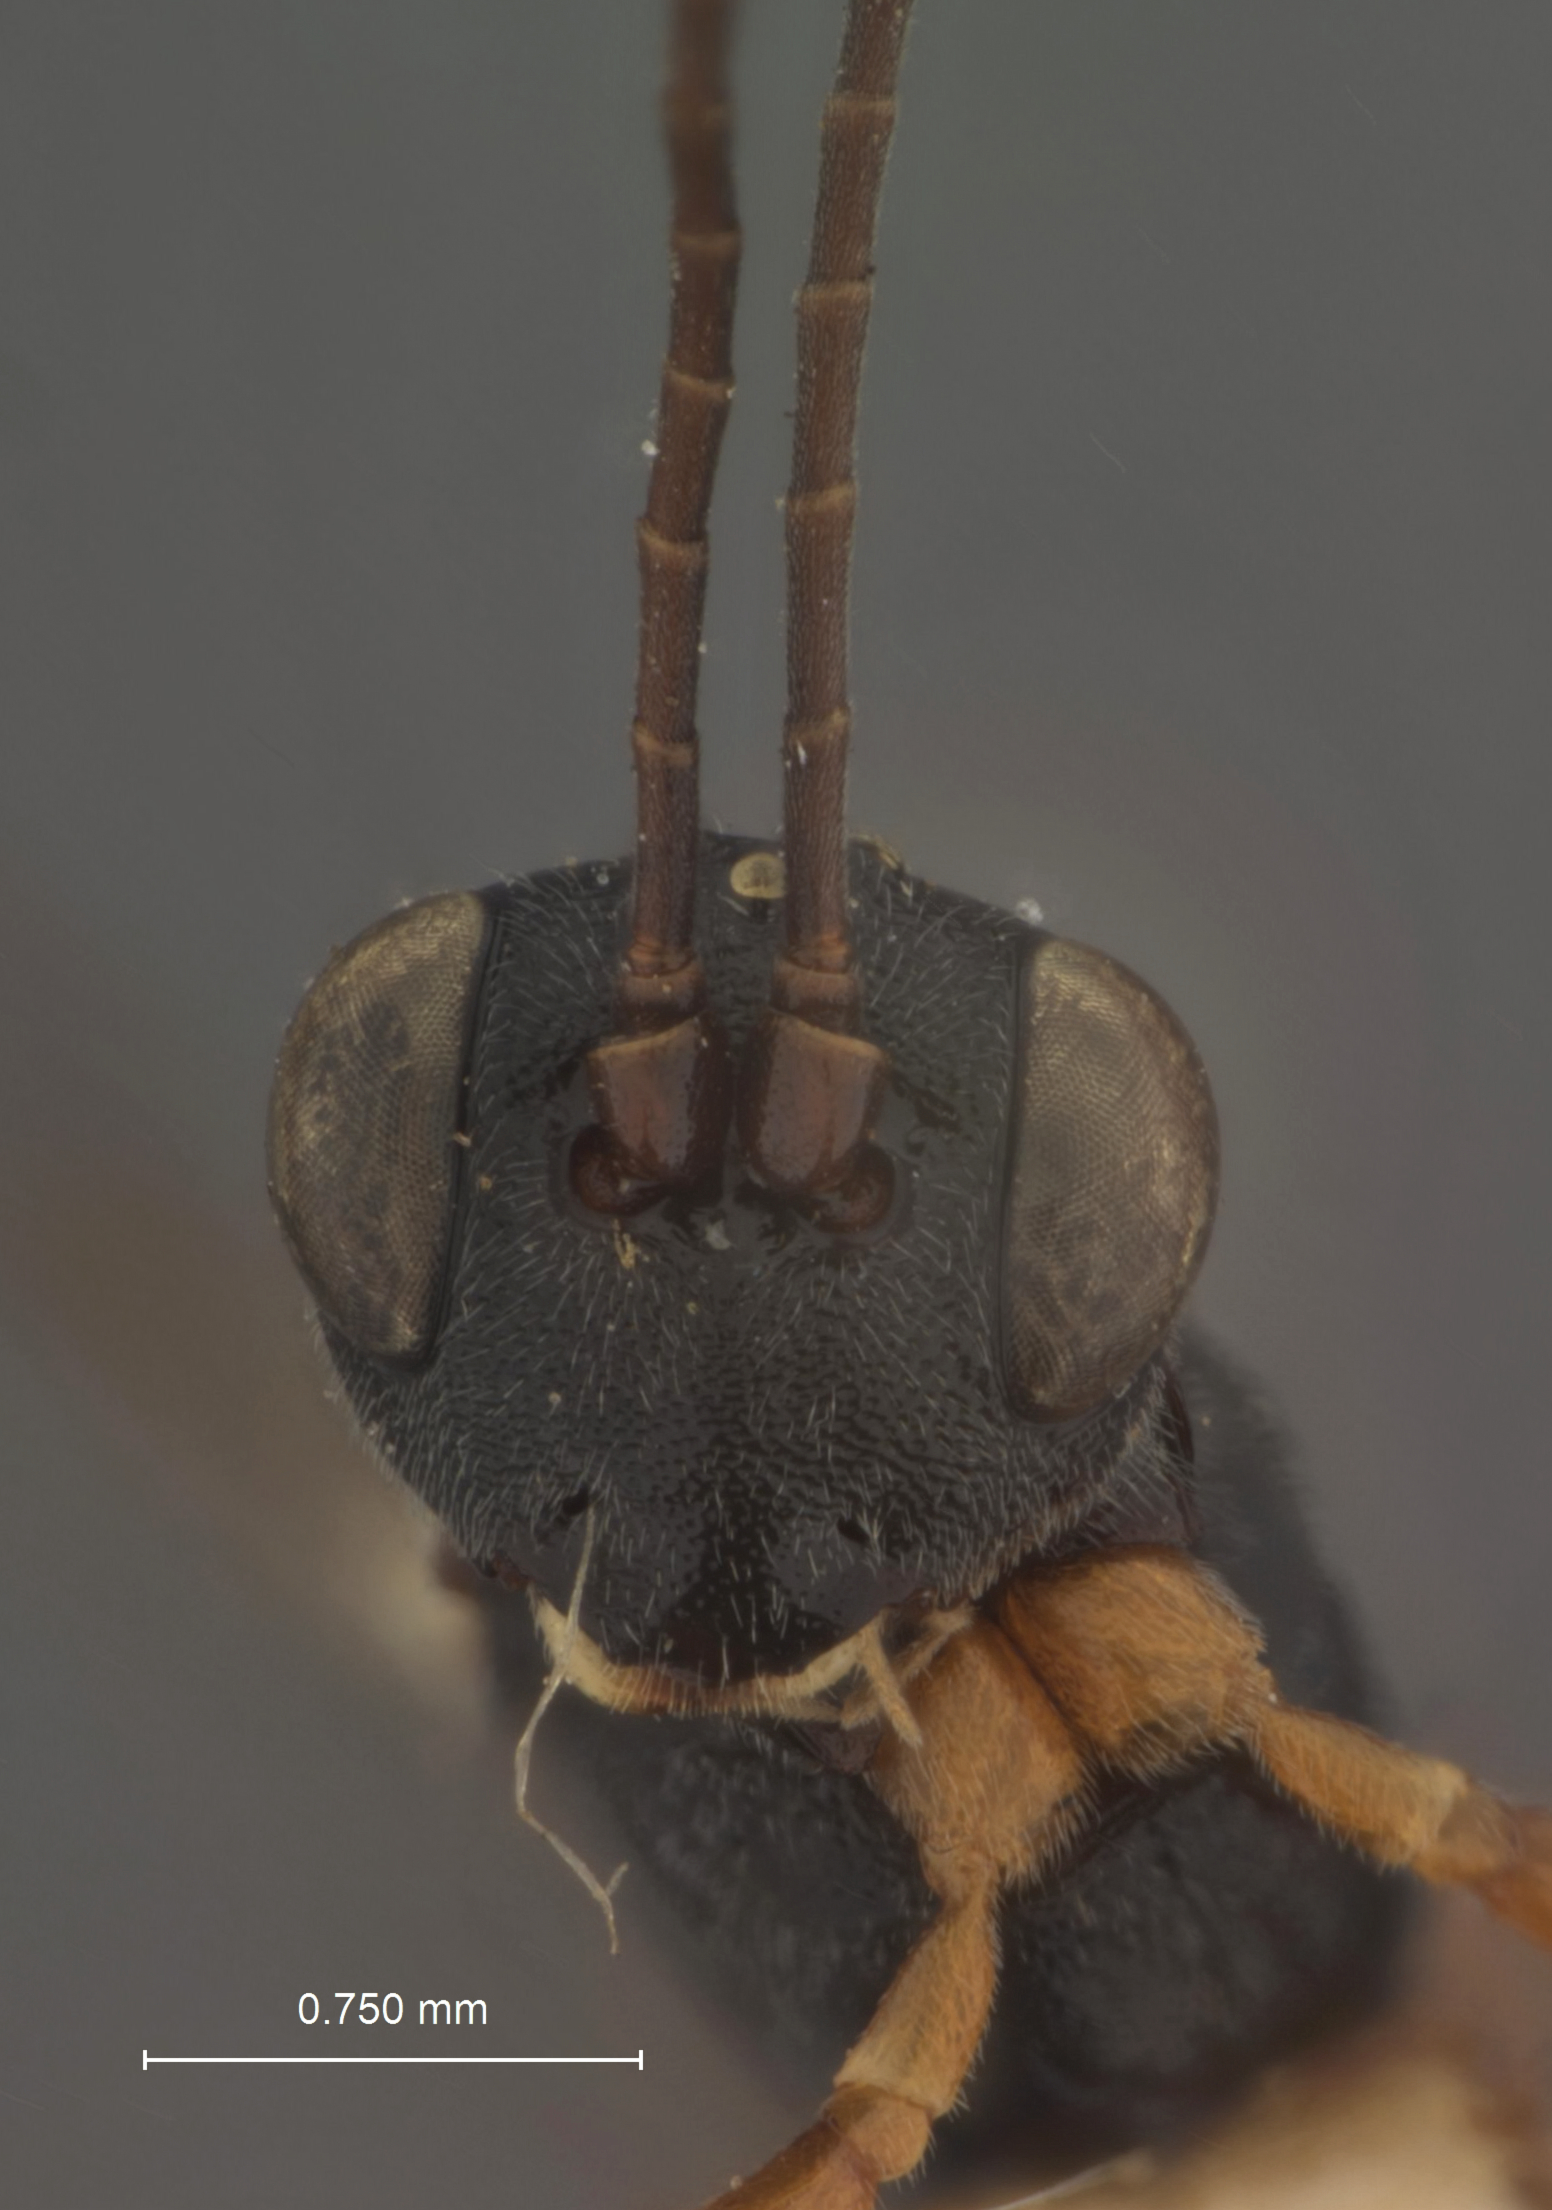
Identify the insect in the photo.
Ischnopsidea coloradensis
